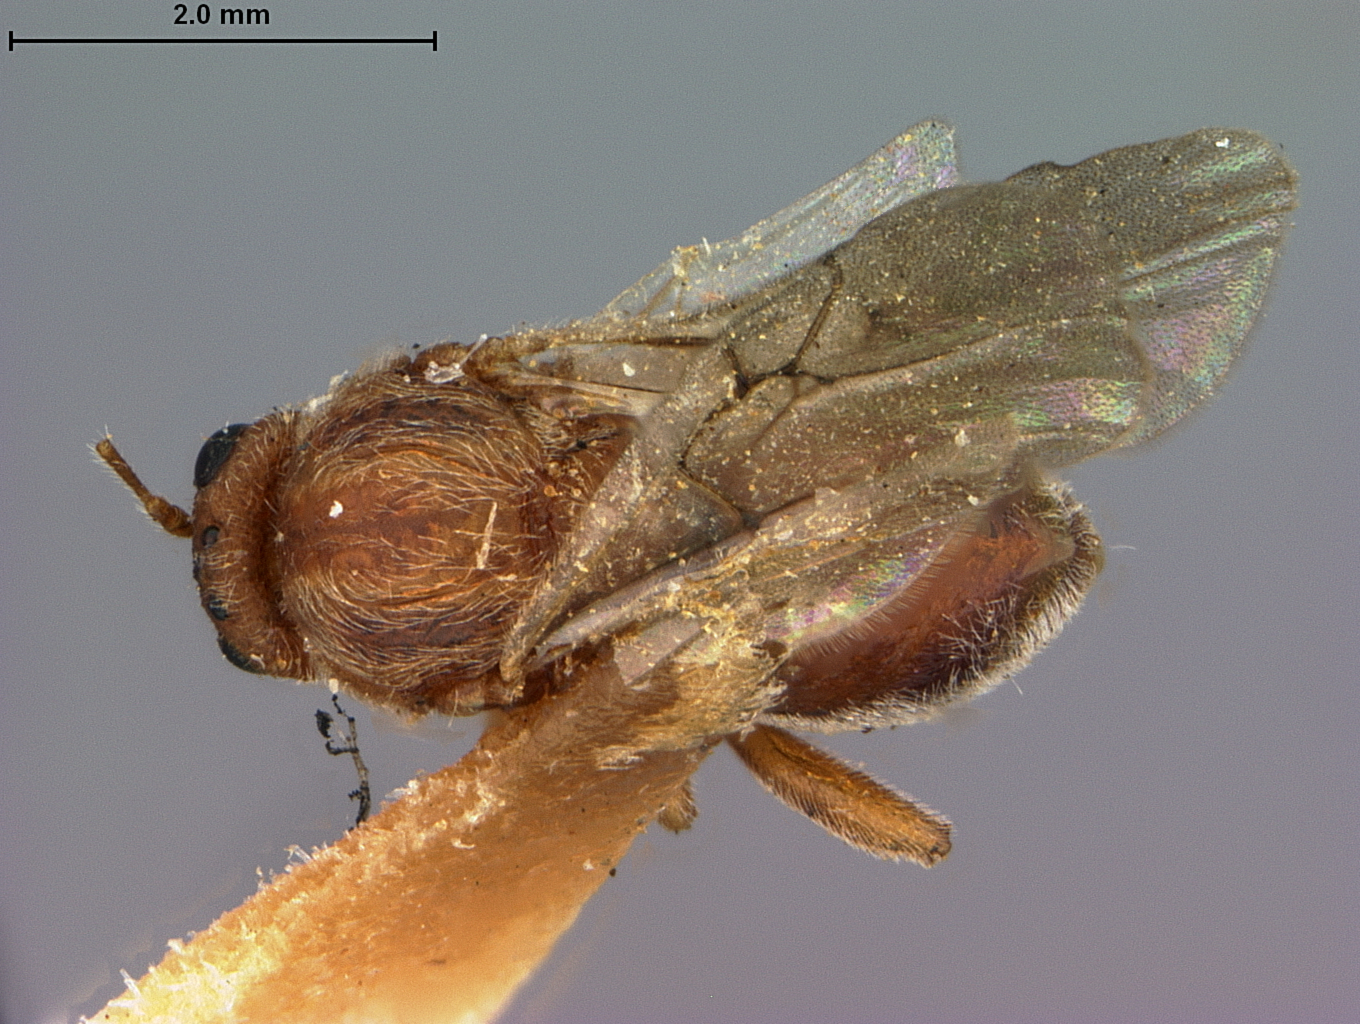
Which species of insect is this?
Disholcaspis conalis
